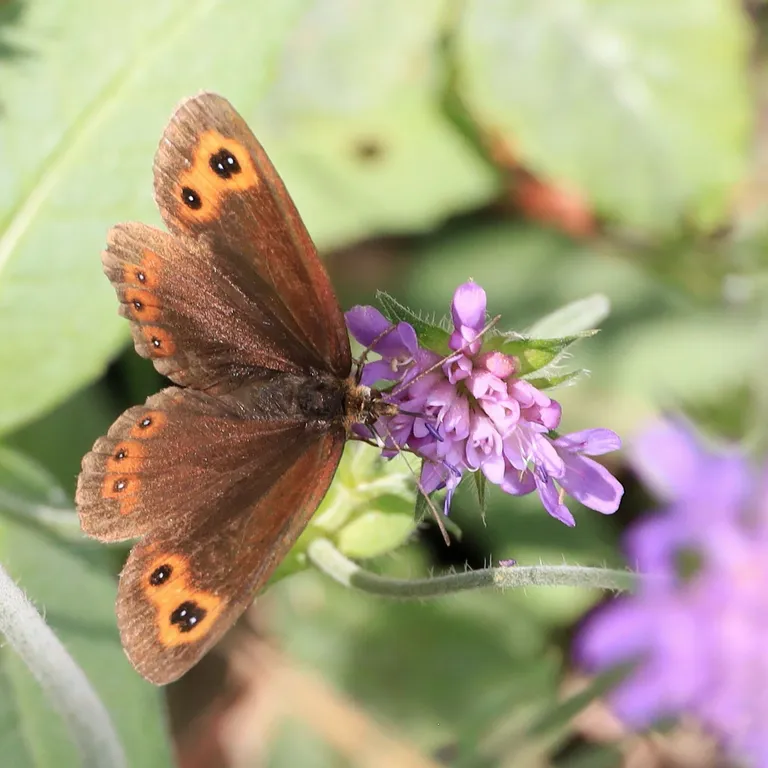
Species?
Erebia aethiops
